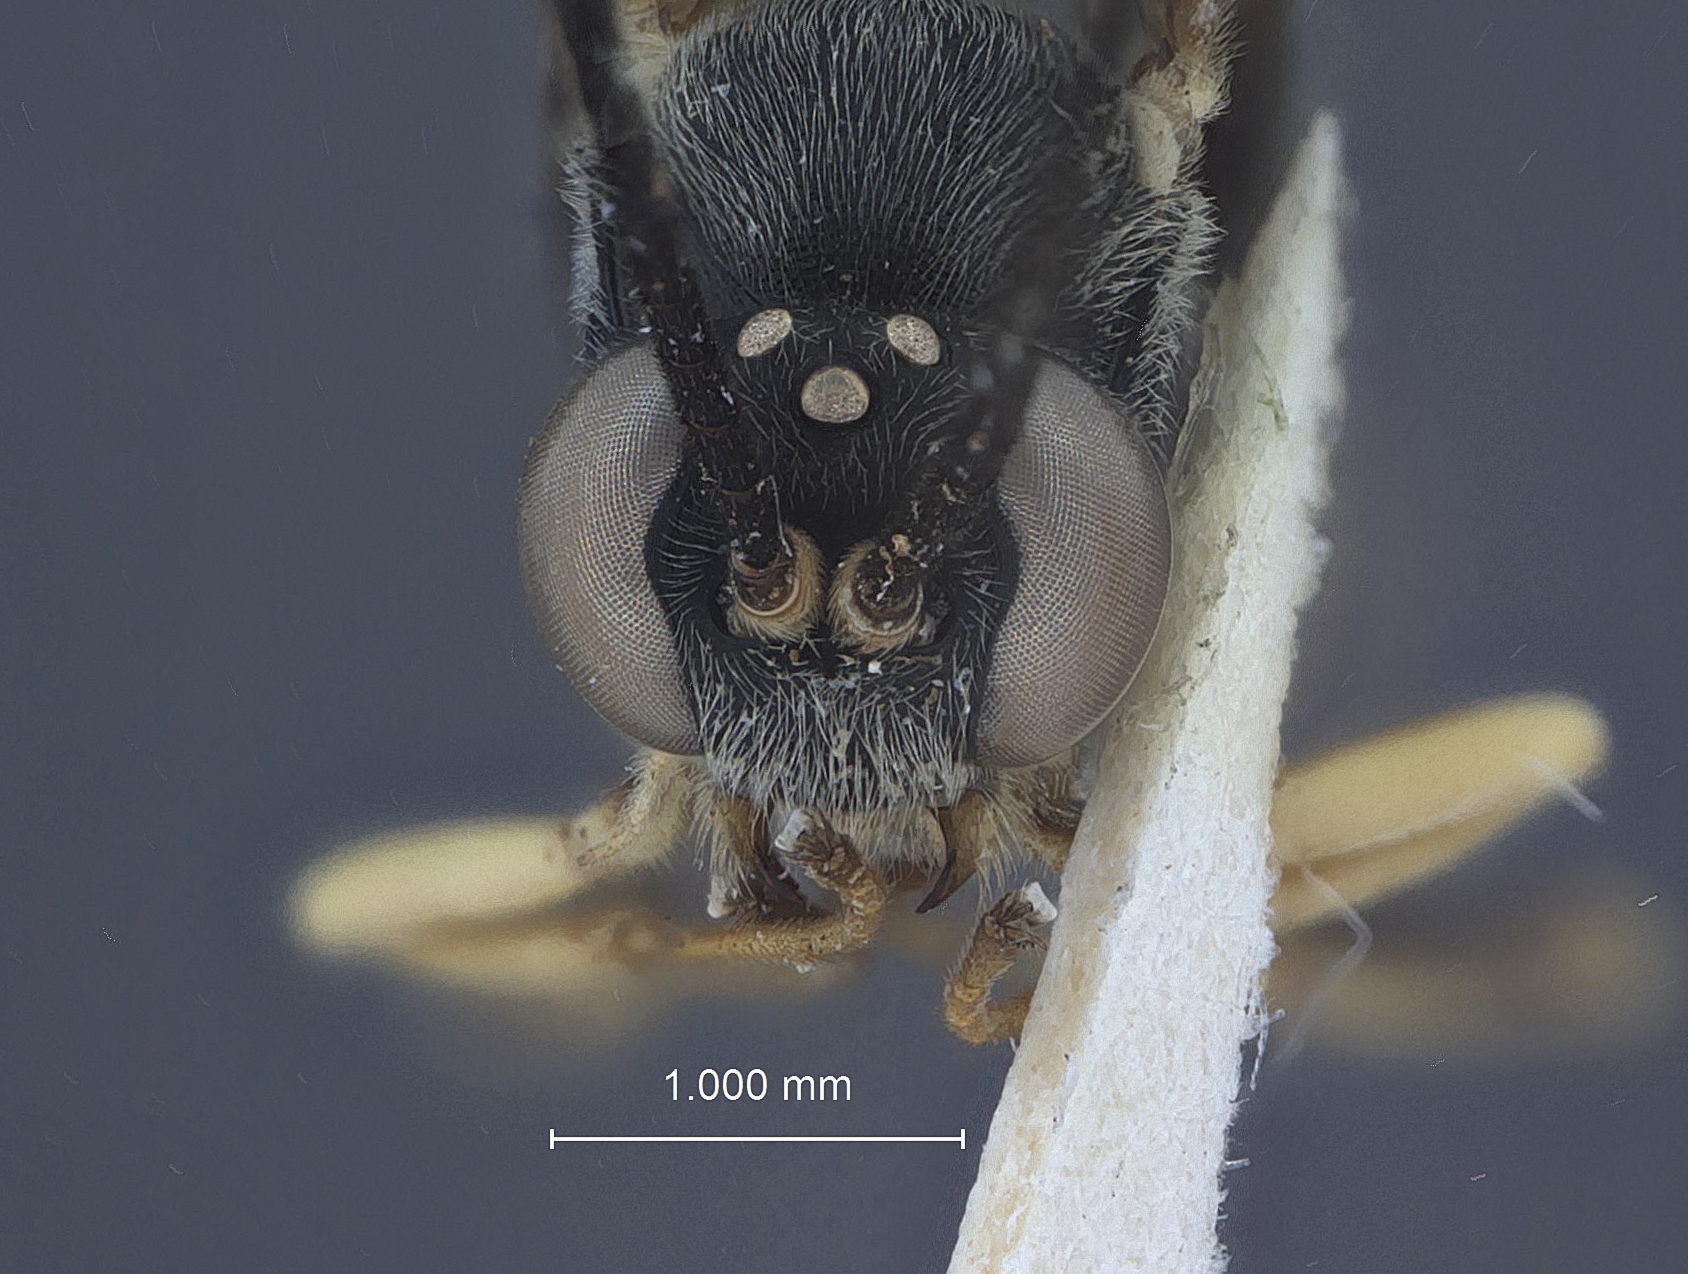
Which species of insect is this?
Casinaria corrupta
